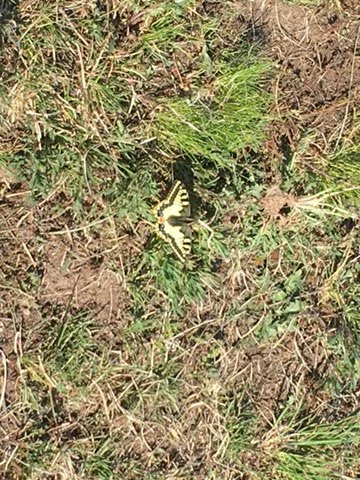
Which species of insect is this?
Papilio machaon
